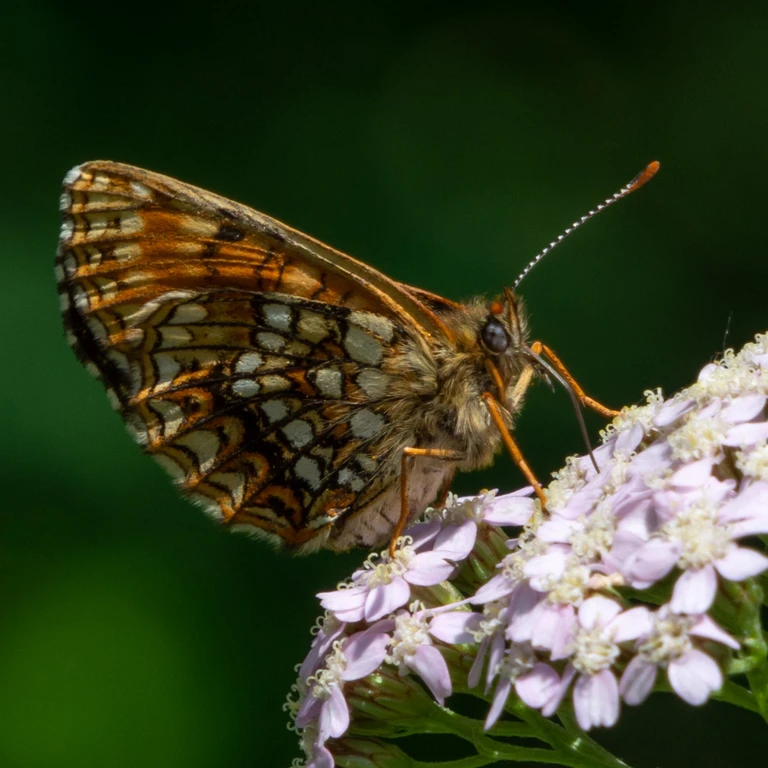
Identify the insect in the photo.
Melitaea diamina
